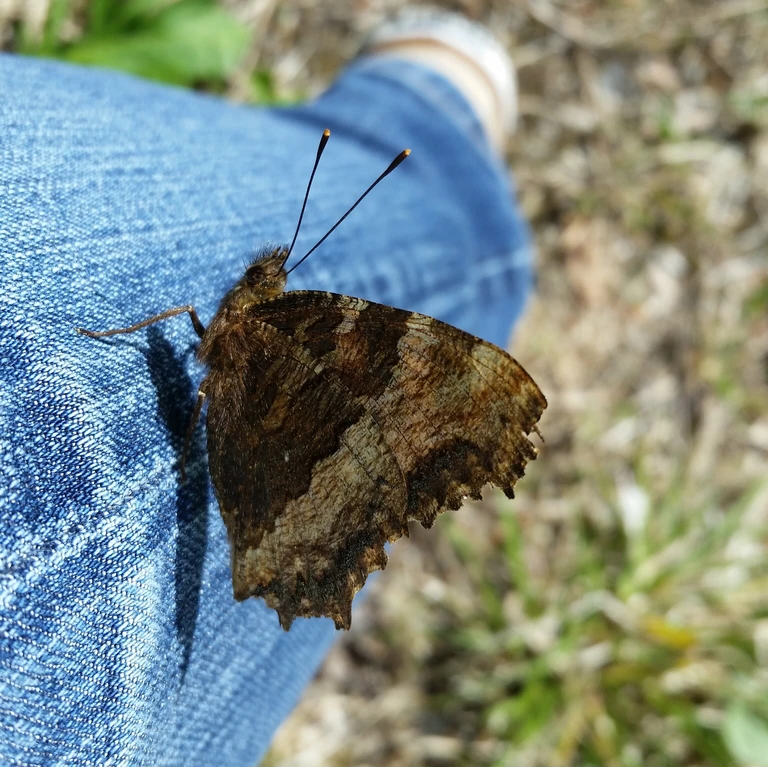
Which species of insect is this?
Nymphalis polychloros
